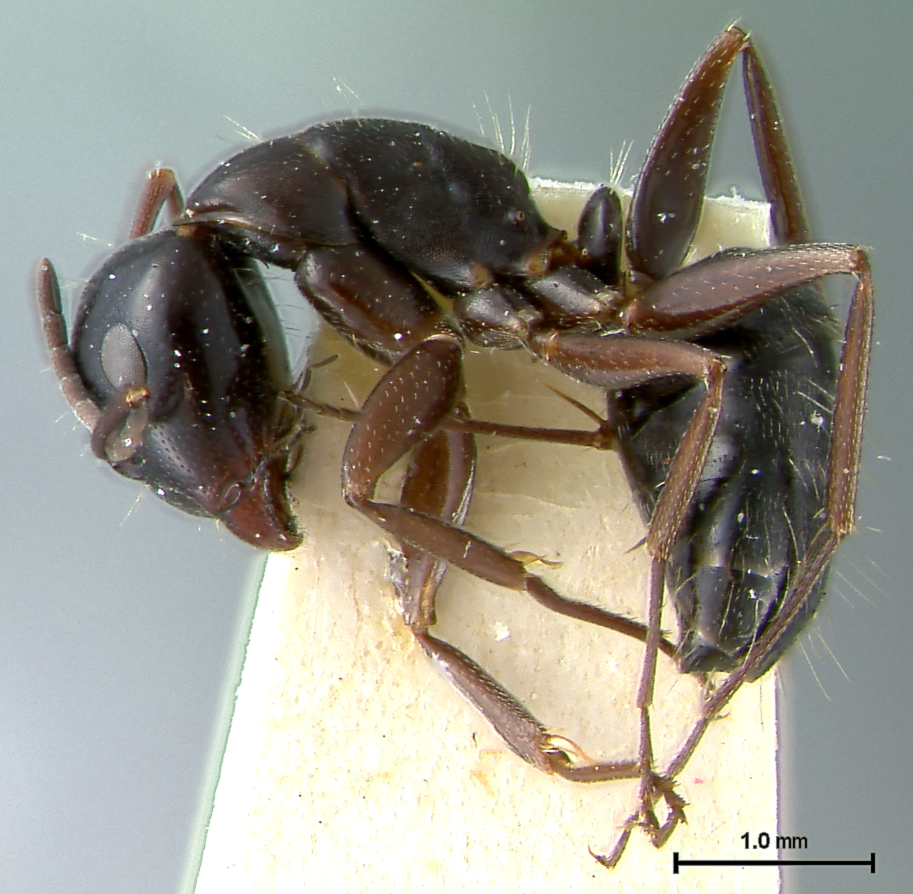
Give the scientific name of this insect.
Camponotus anthrax
